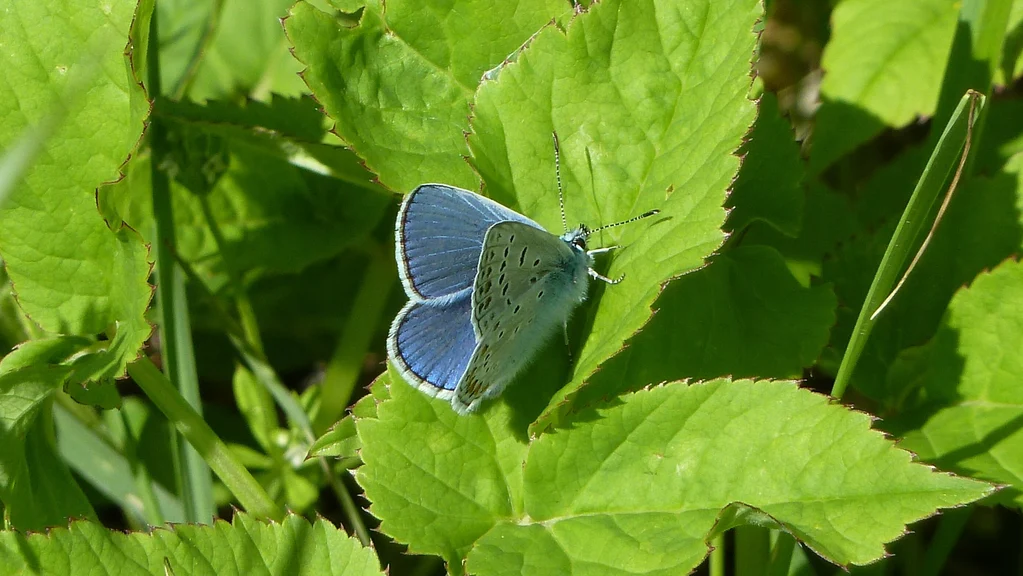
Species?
Polyommatus icarus
